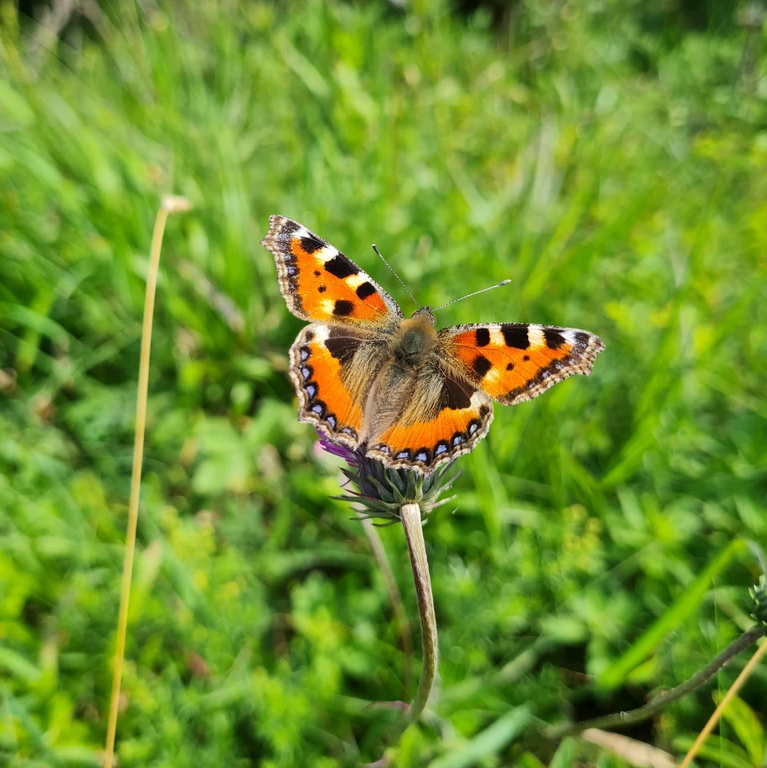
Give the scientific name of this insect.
Aglais urticae
